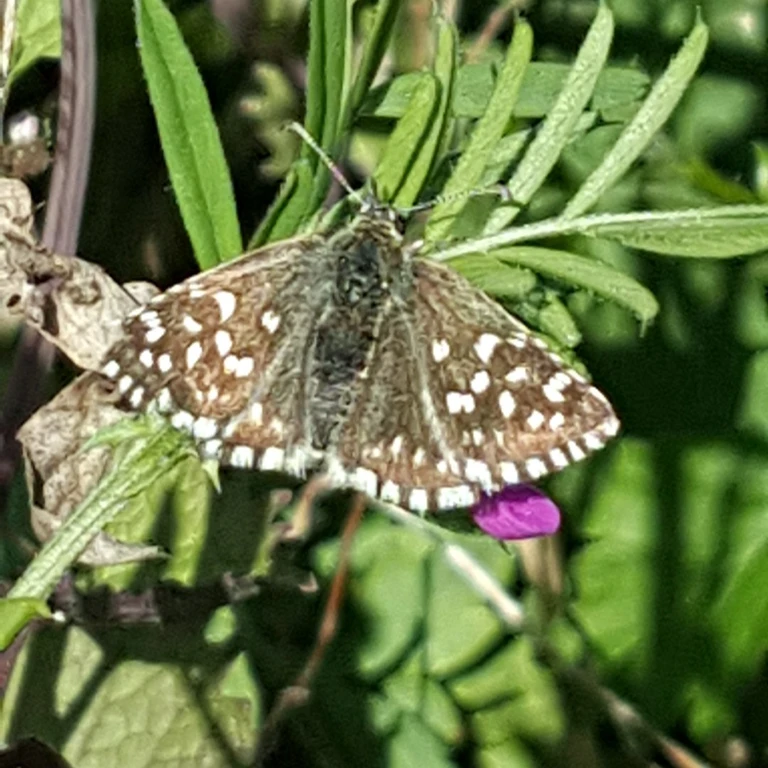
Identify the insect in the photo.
Pyrgus malvae
